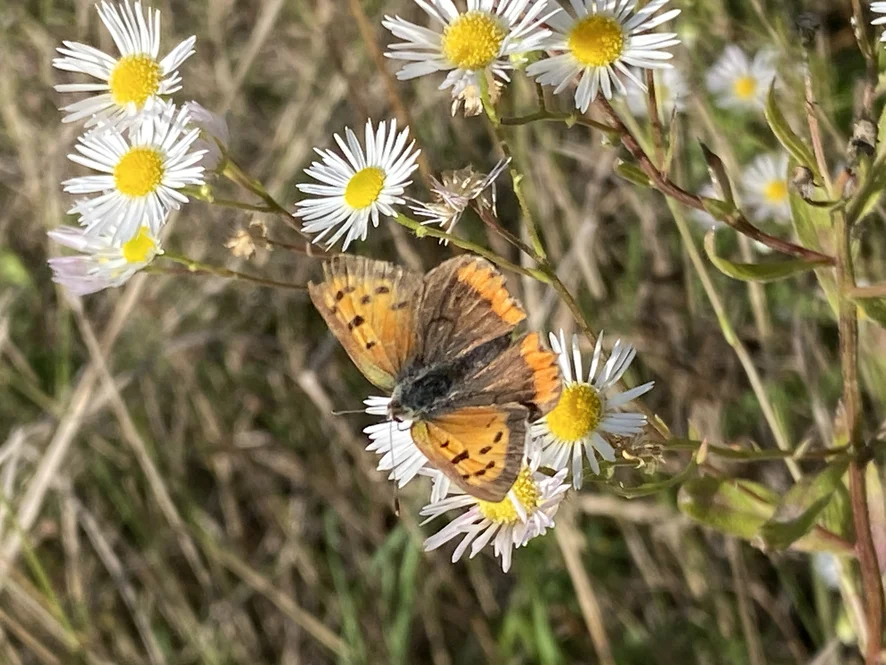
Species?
Lycaena phlaeas
